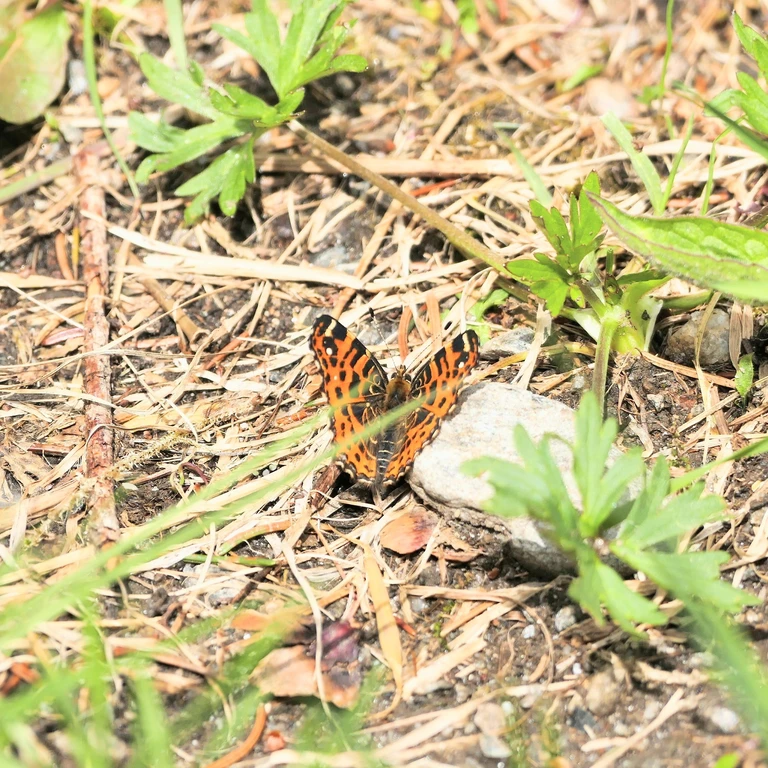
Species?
Araschnia levana
